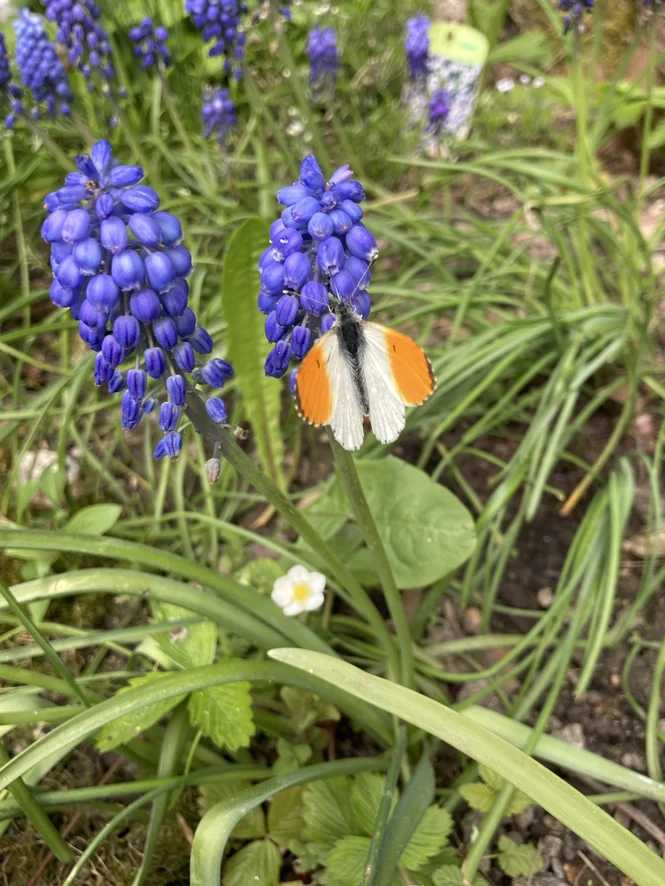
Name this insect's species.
Anthocharis cardamines
